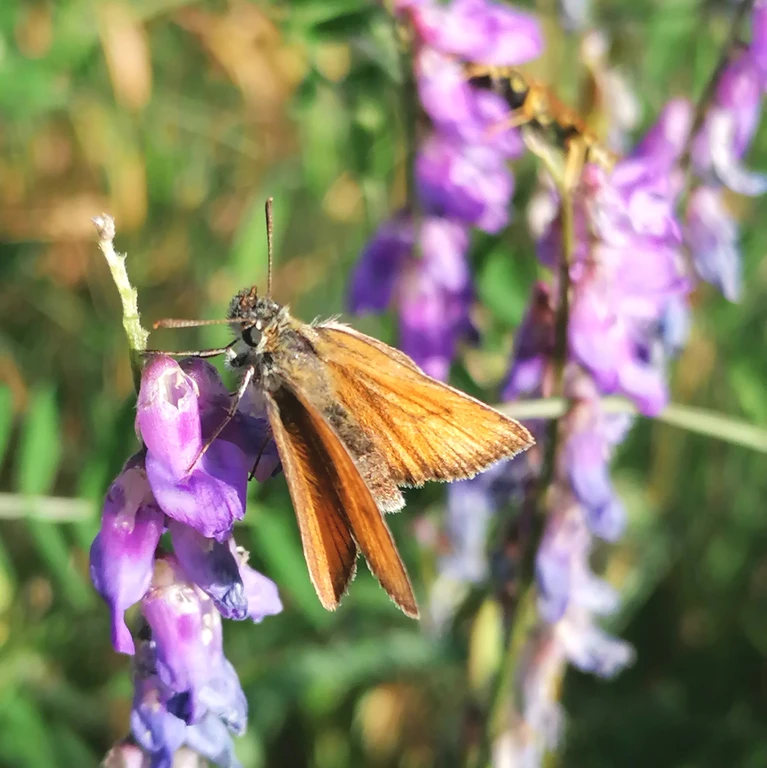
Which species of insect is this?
Thymelicus sylvestris
